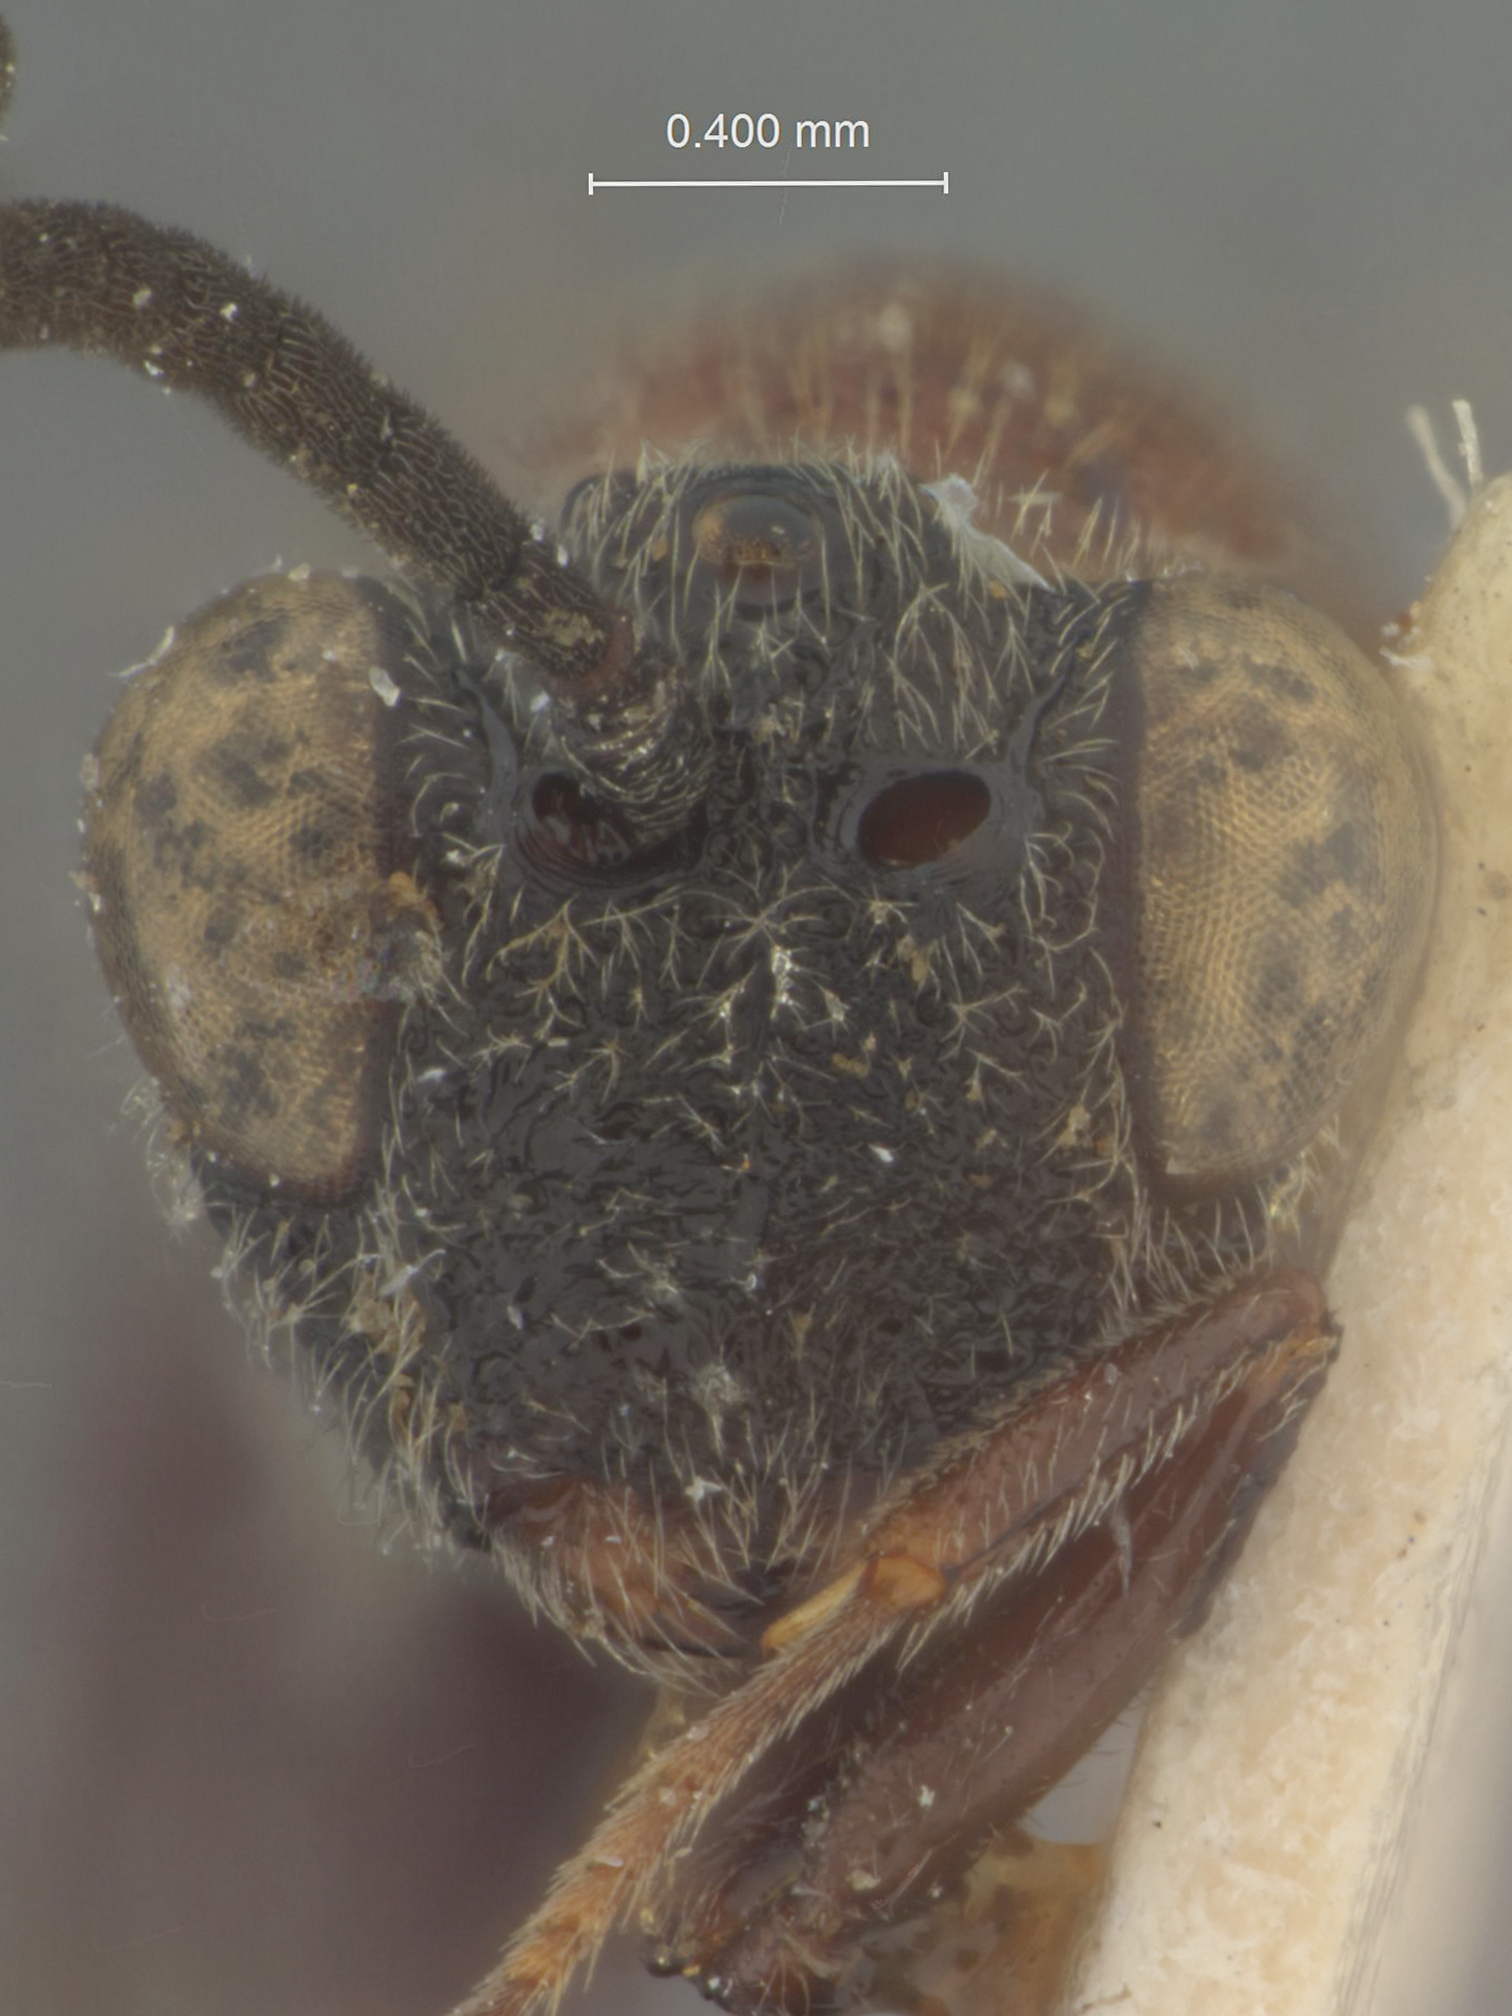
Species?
Allocynips clara
